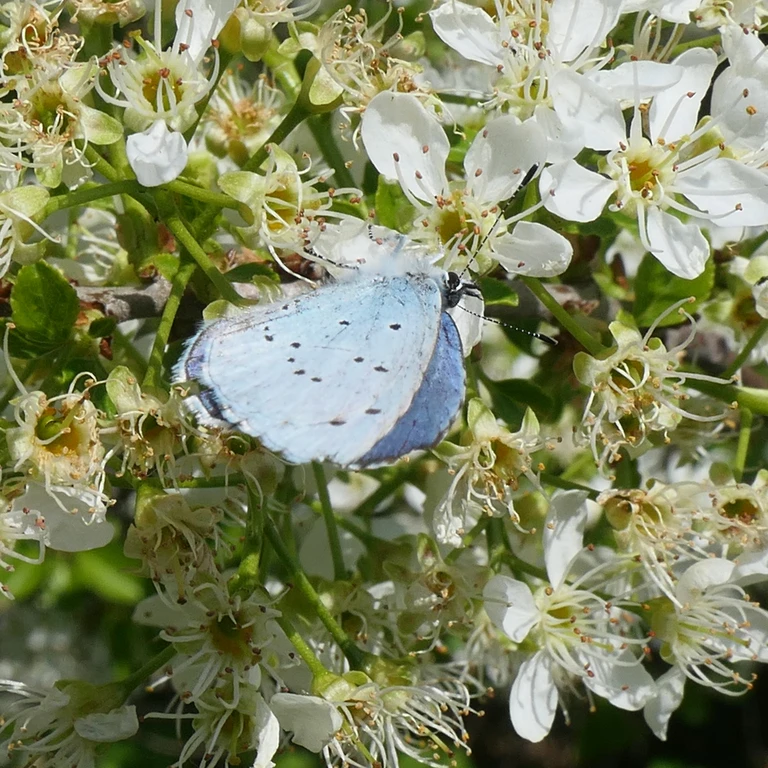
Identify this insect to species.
Celastrina argiolus
